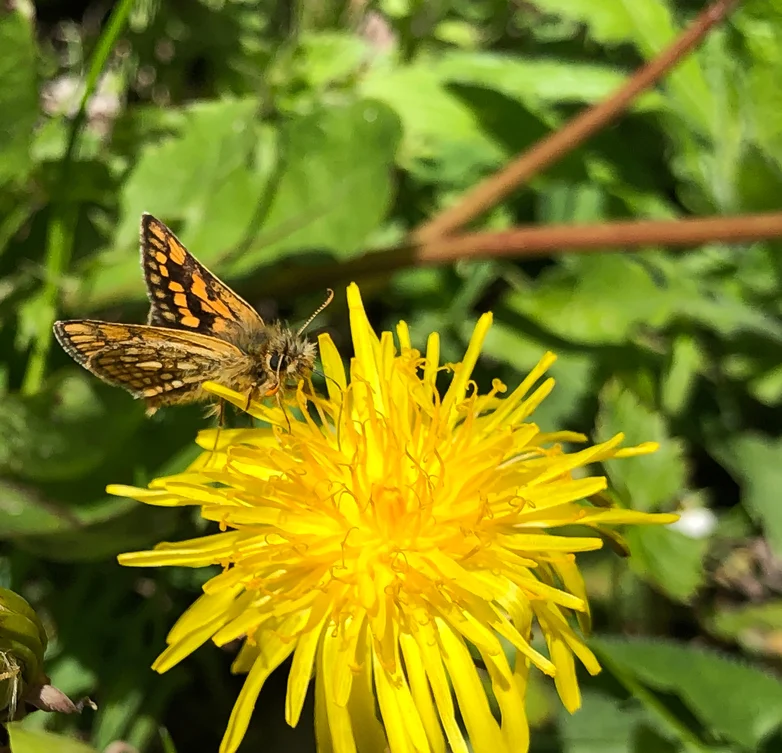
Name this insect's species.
Carterocephalus palaemon
